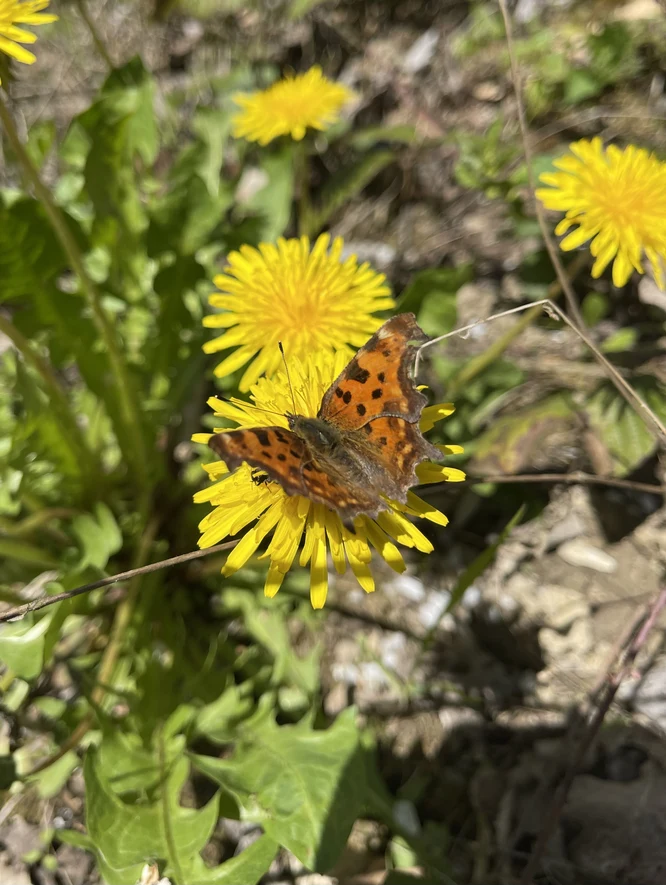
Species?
Polygonia c-album
